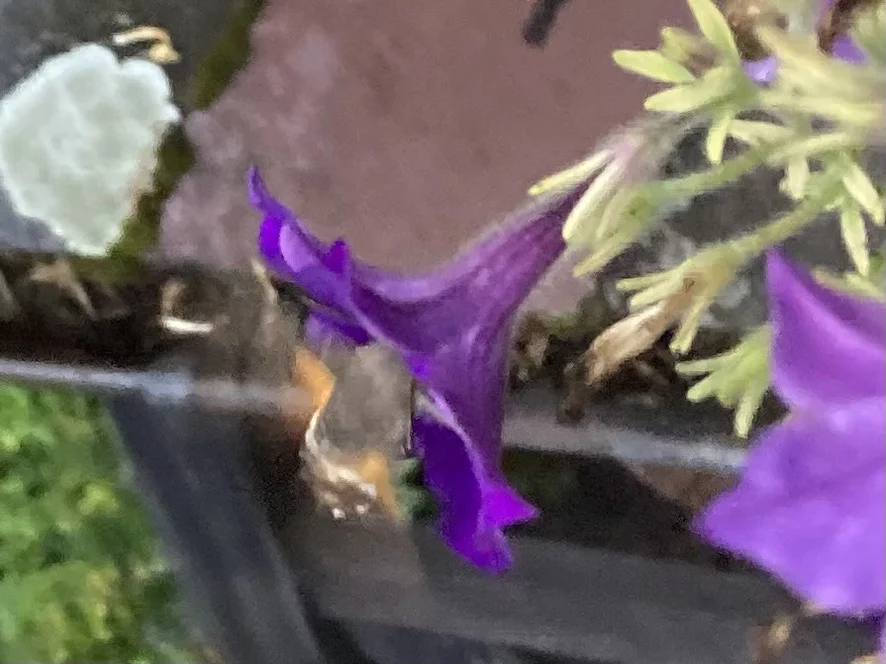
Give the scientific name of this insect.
Macroglossum stellatarum
